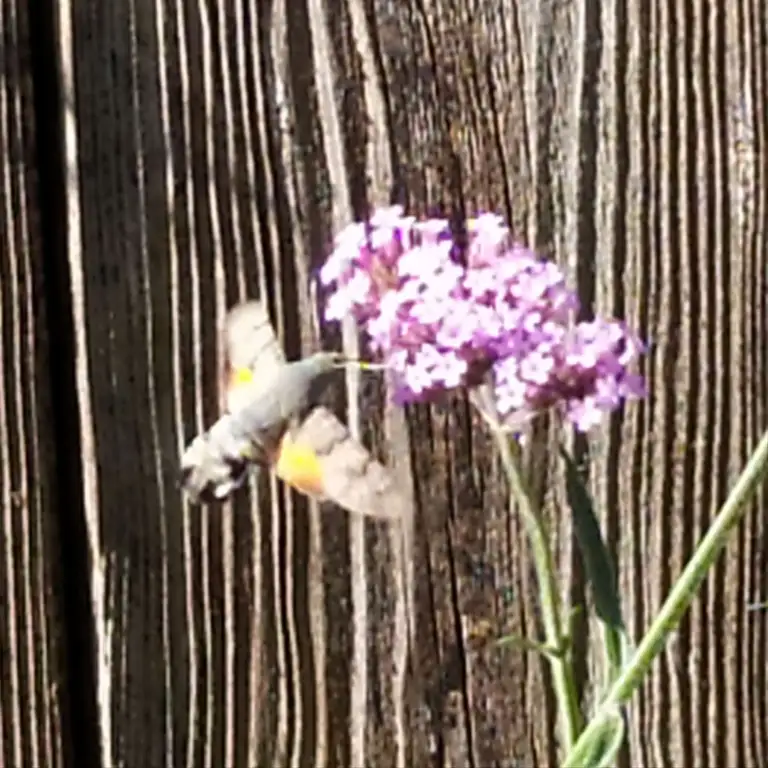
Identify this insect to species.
Macroglossum stellatarum
